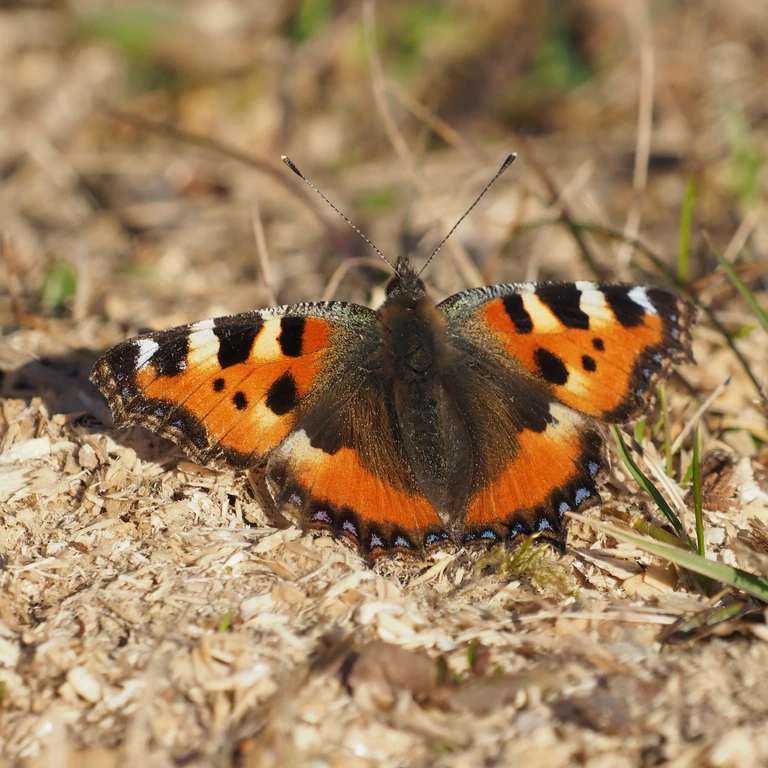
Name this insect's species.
Aglais urticae
